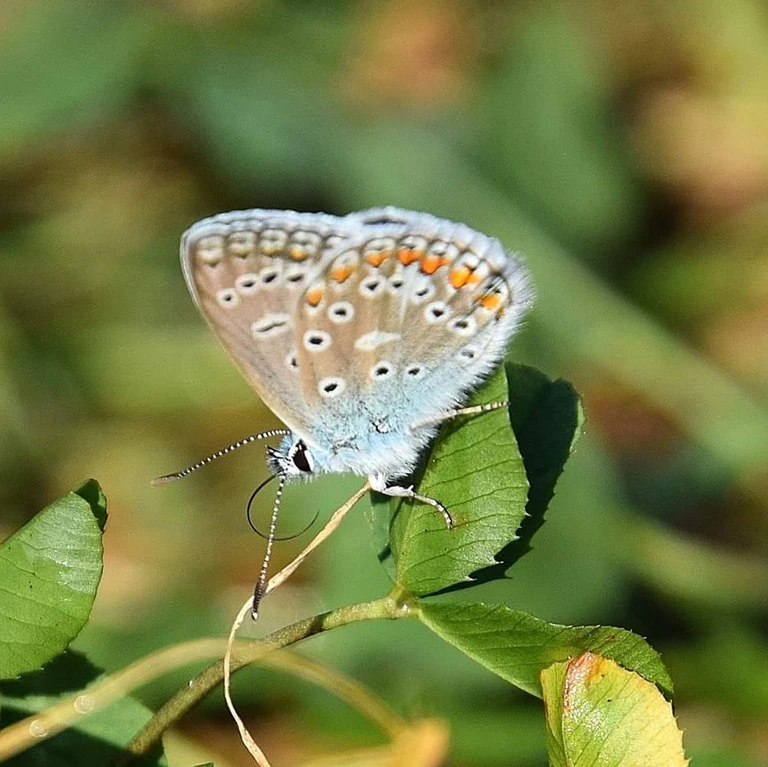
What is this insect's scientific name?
Polyommatus icarus
